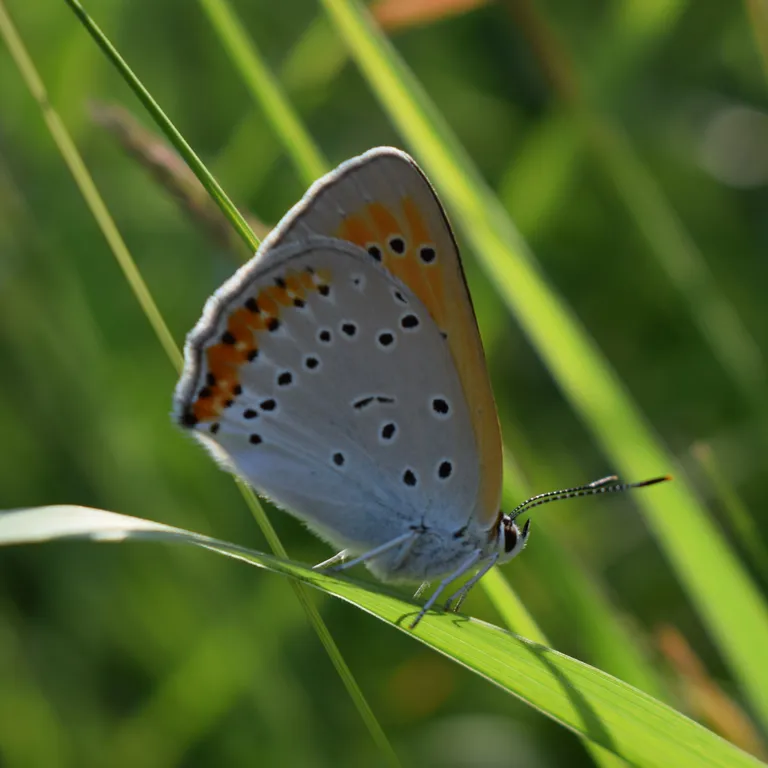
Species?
Lycaena dispar
